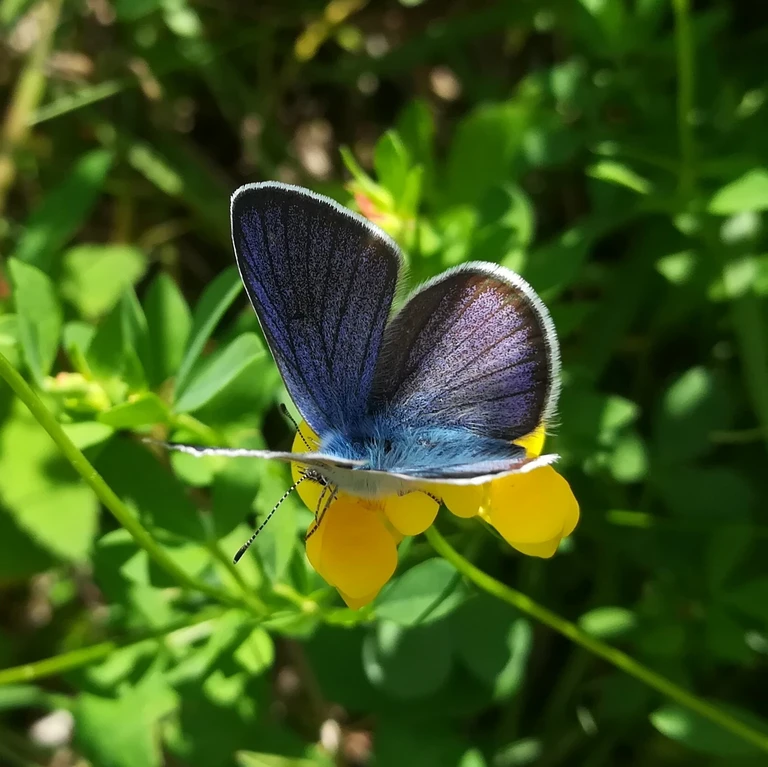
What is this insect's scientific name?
Cyaniris semiargus
